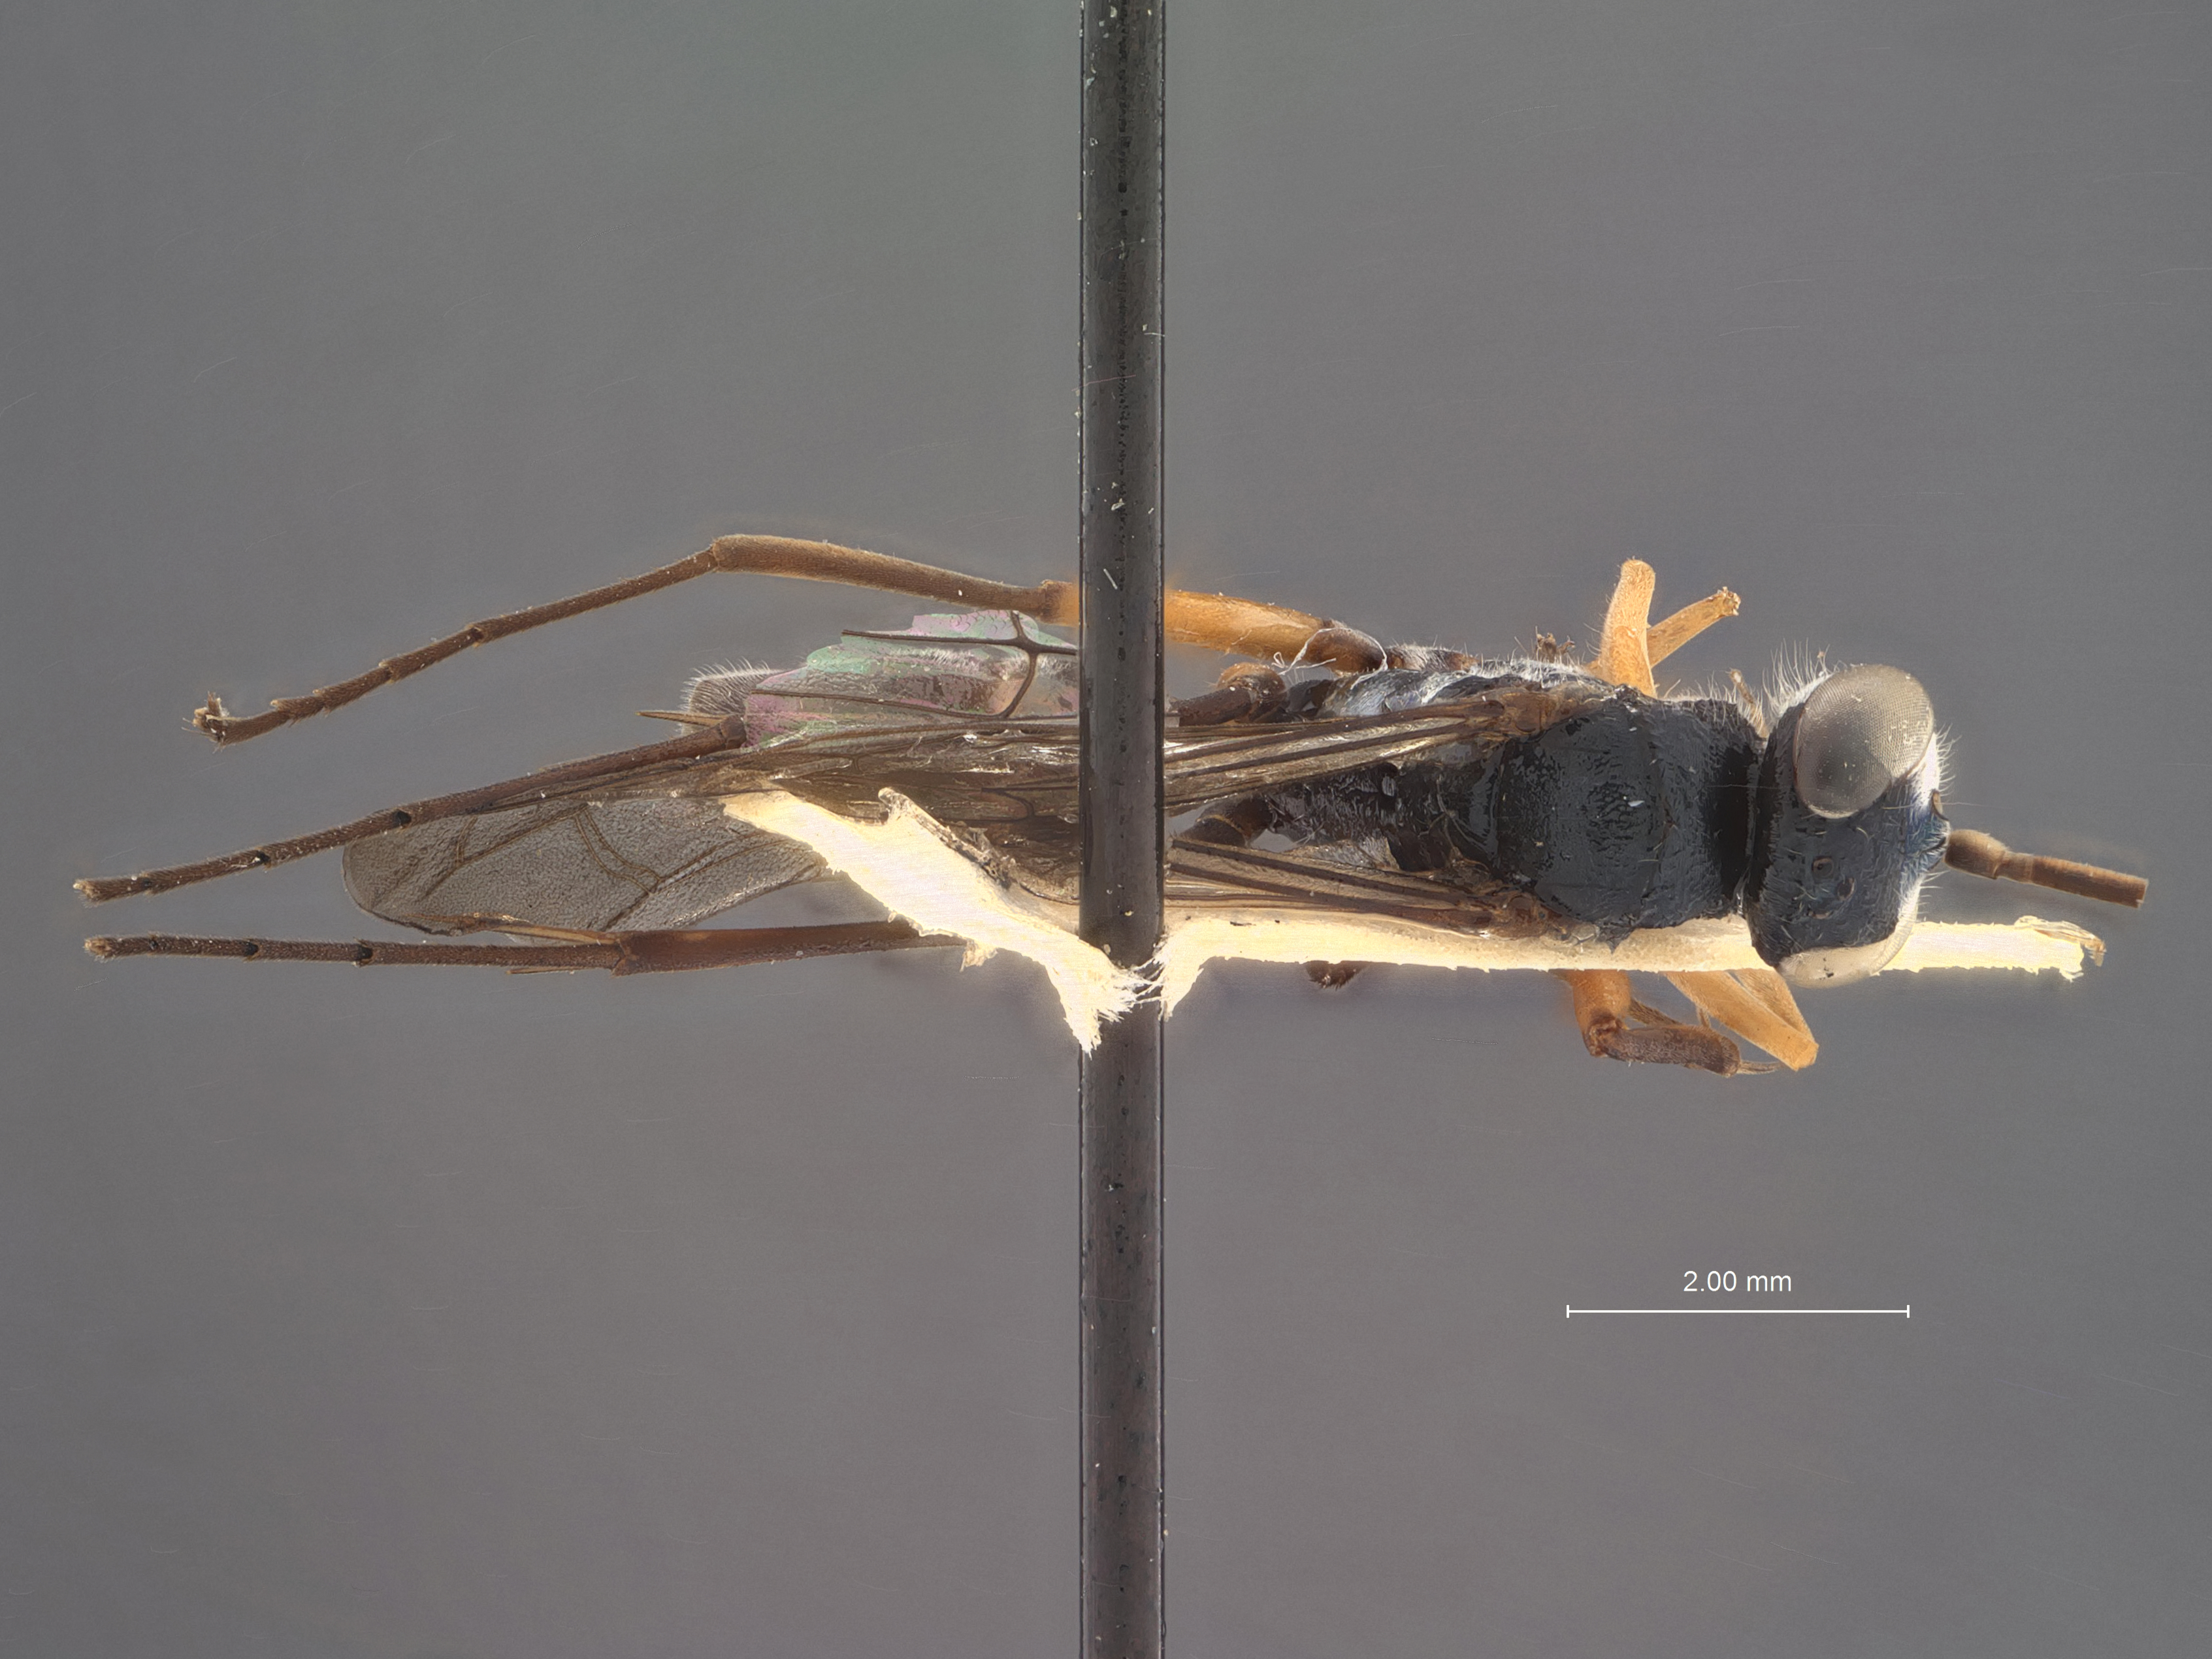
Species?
Auplopus argentinus
